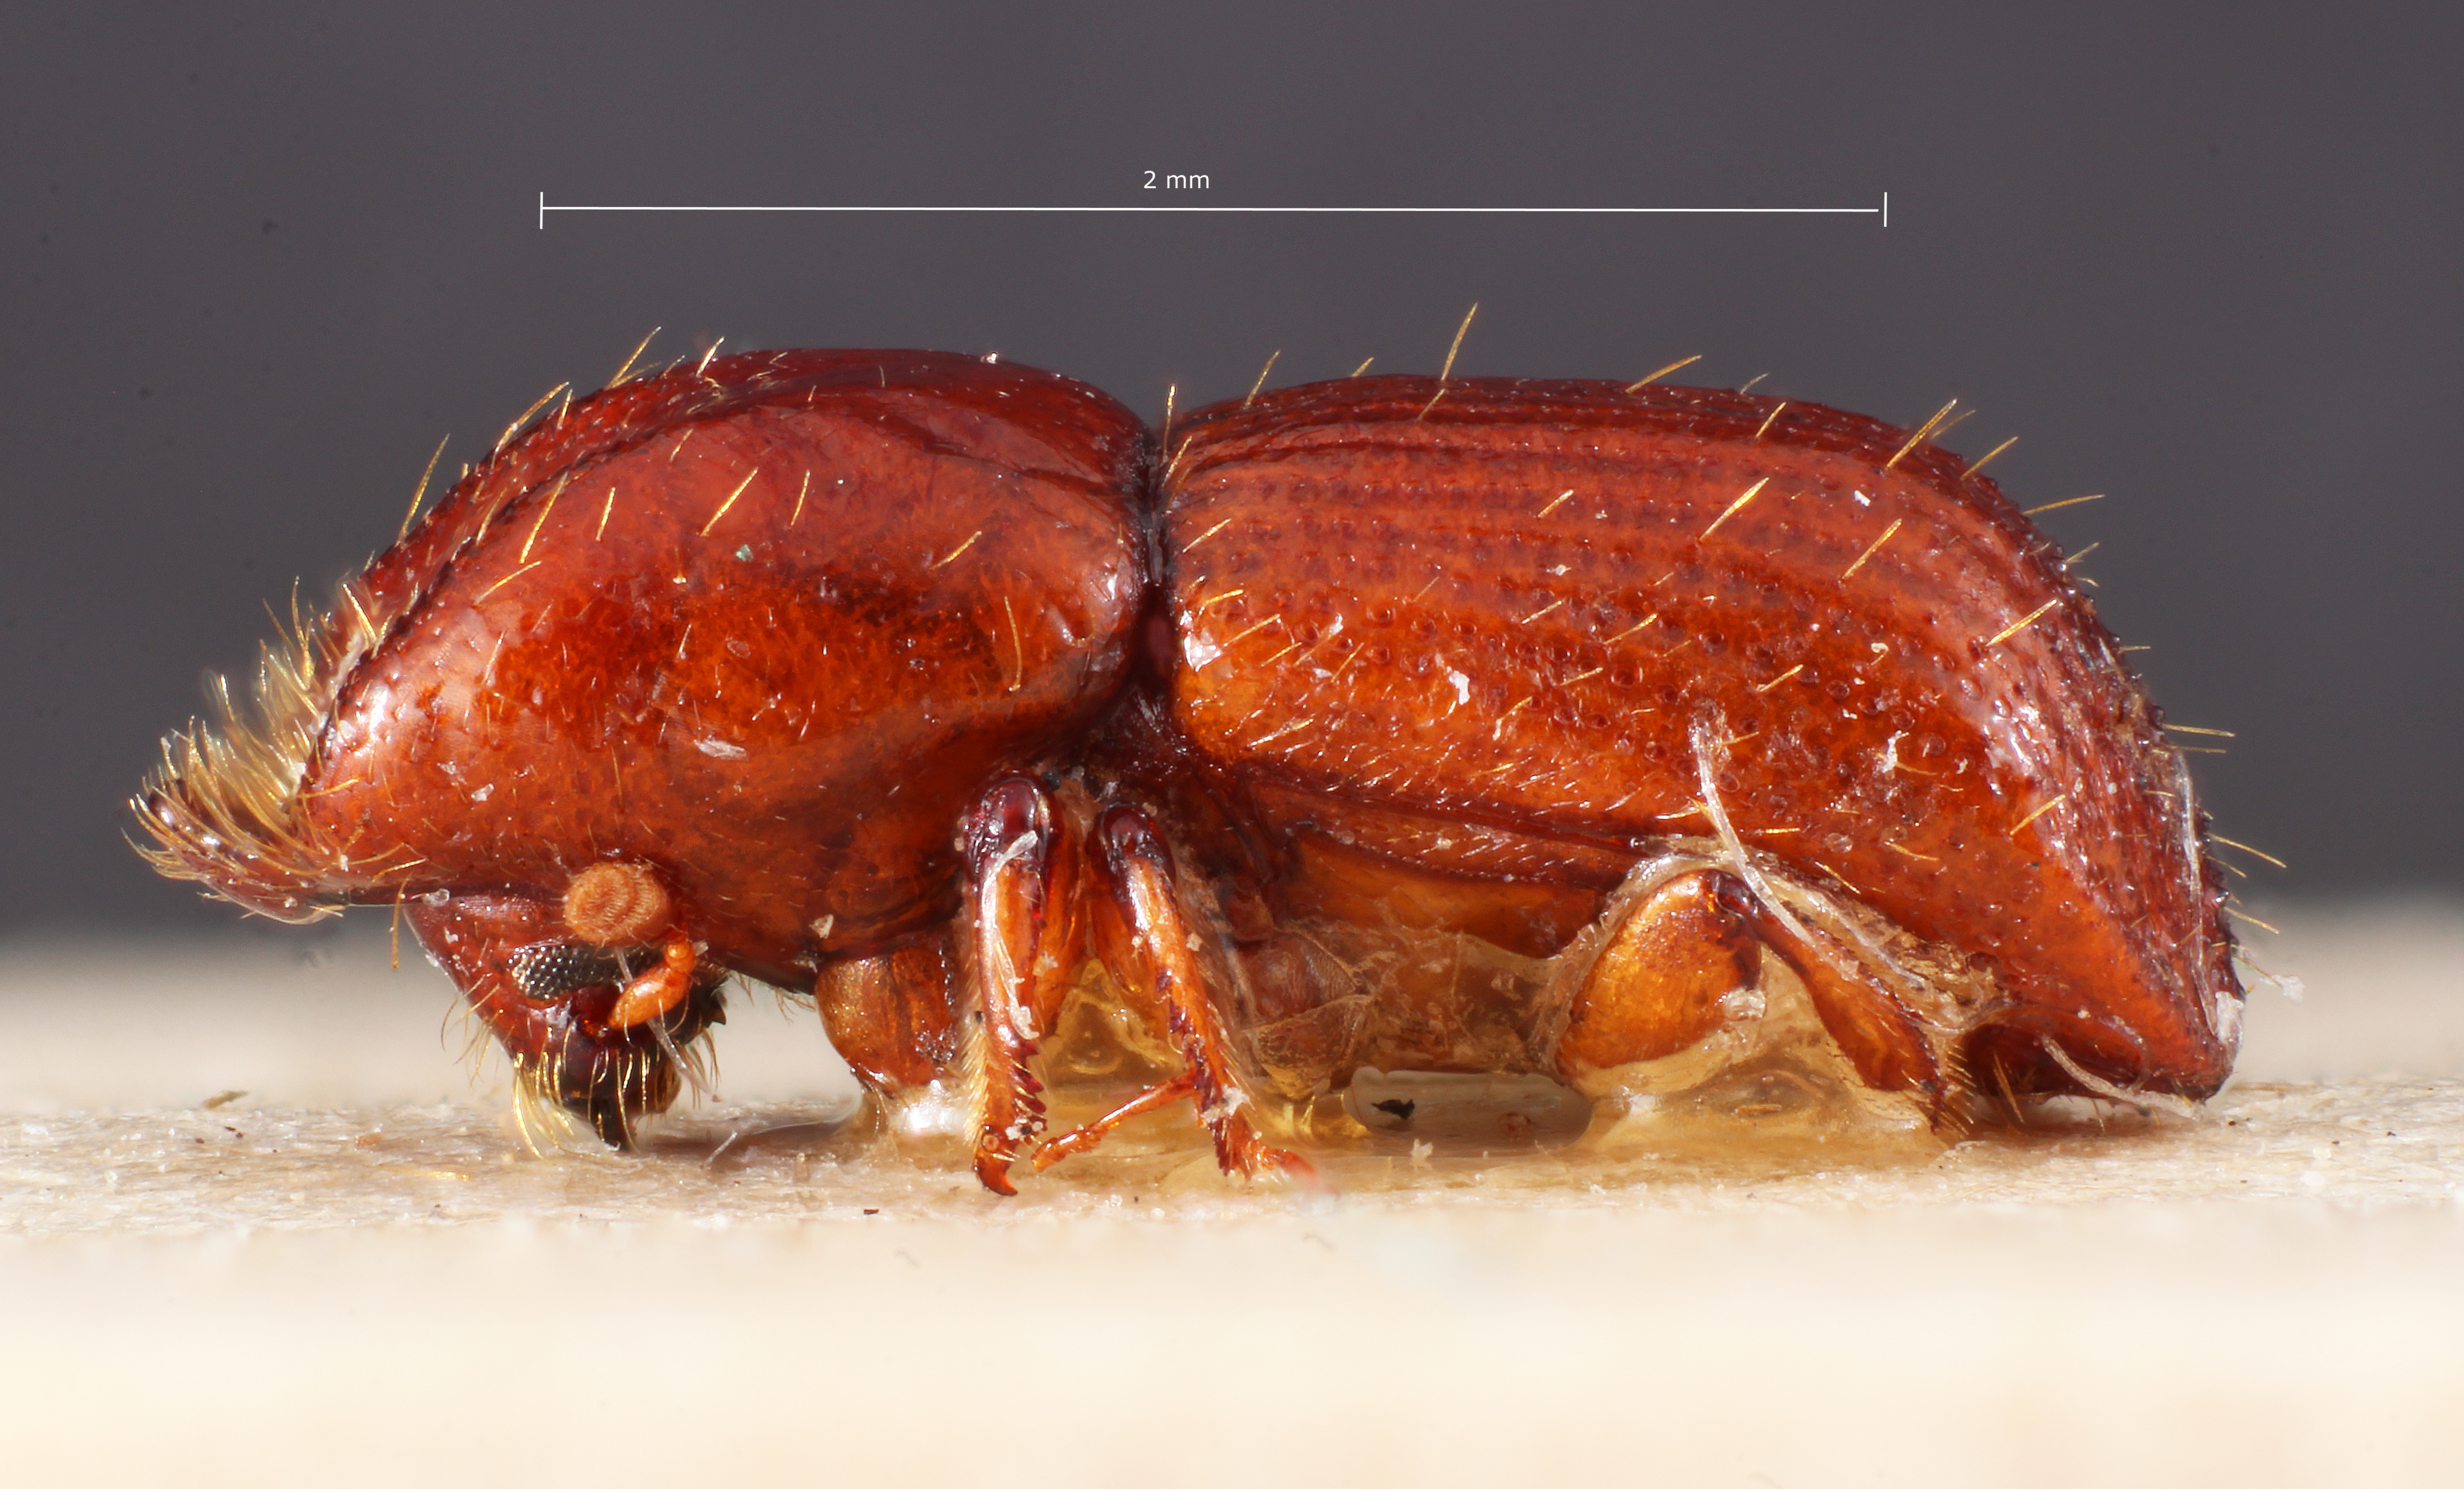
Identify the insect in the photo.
Xyleborus novagranadensis
